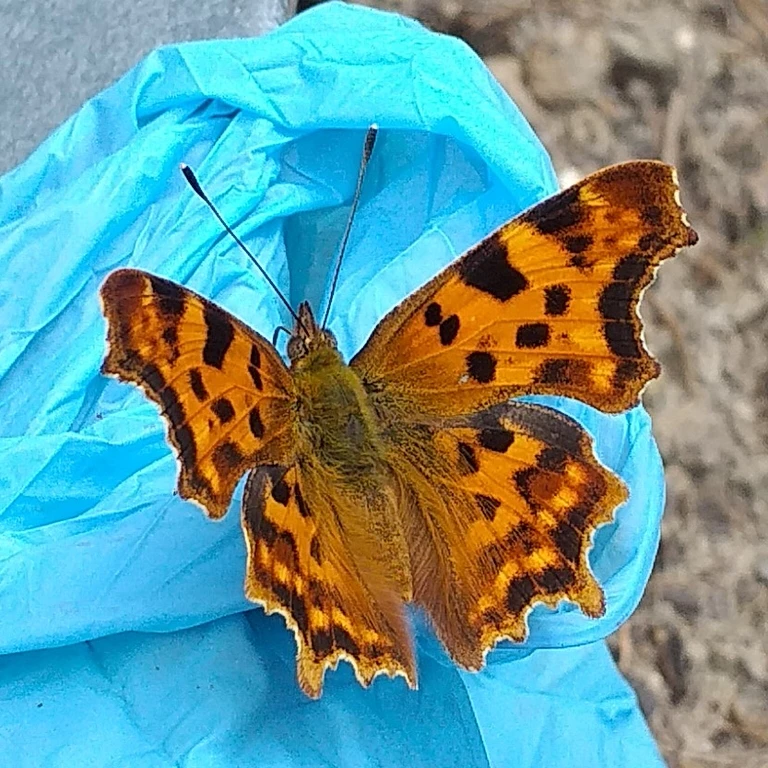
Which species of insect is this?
Polygonia c-album
